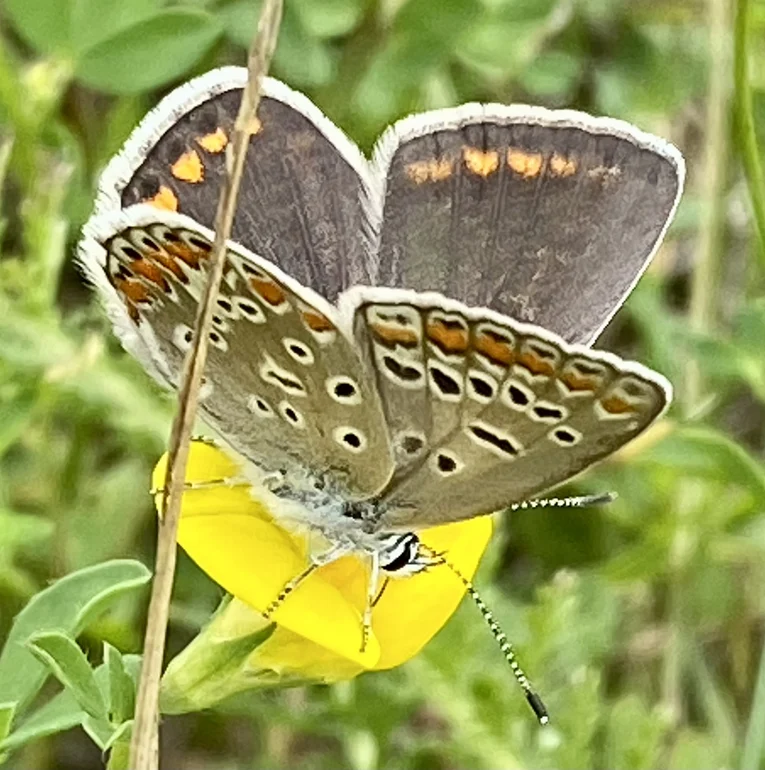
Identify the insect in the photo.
Polyommatus icarus
